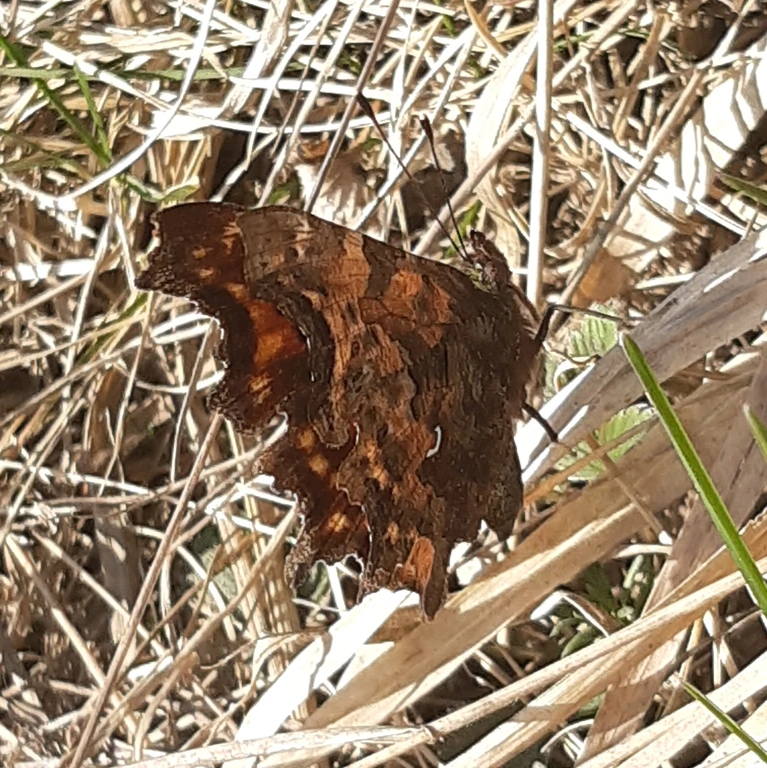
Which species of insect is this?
Polygonia c-album
